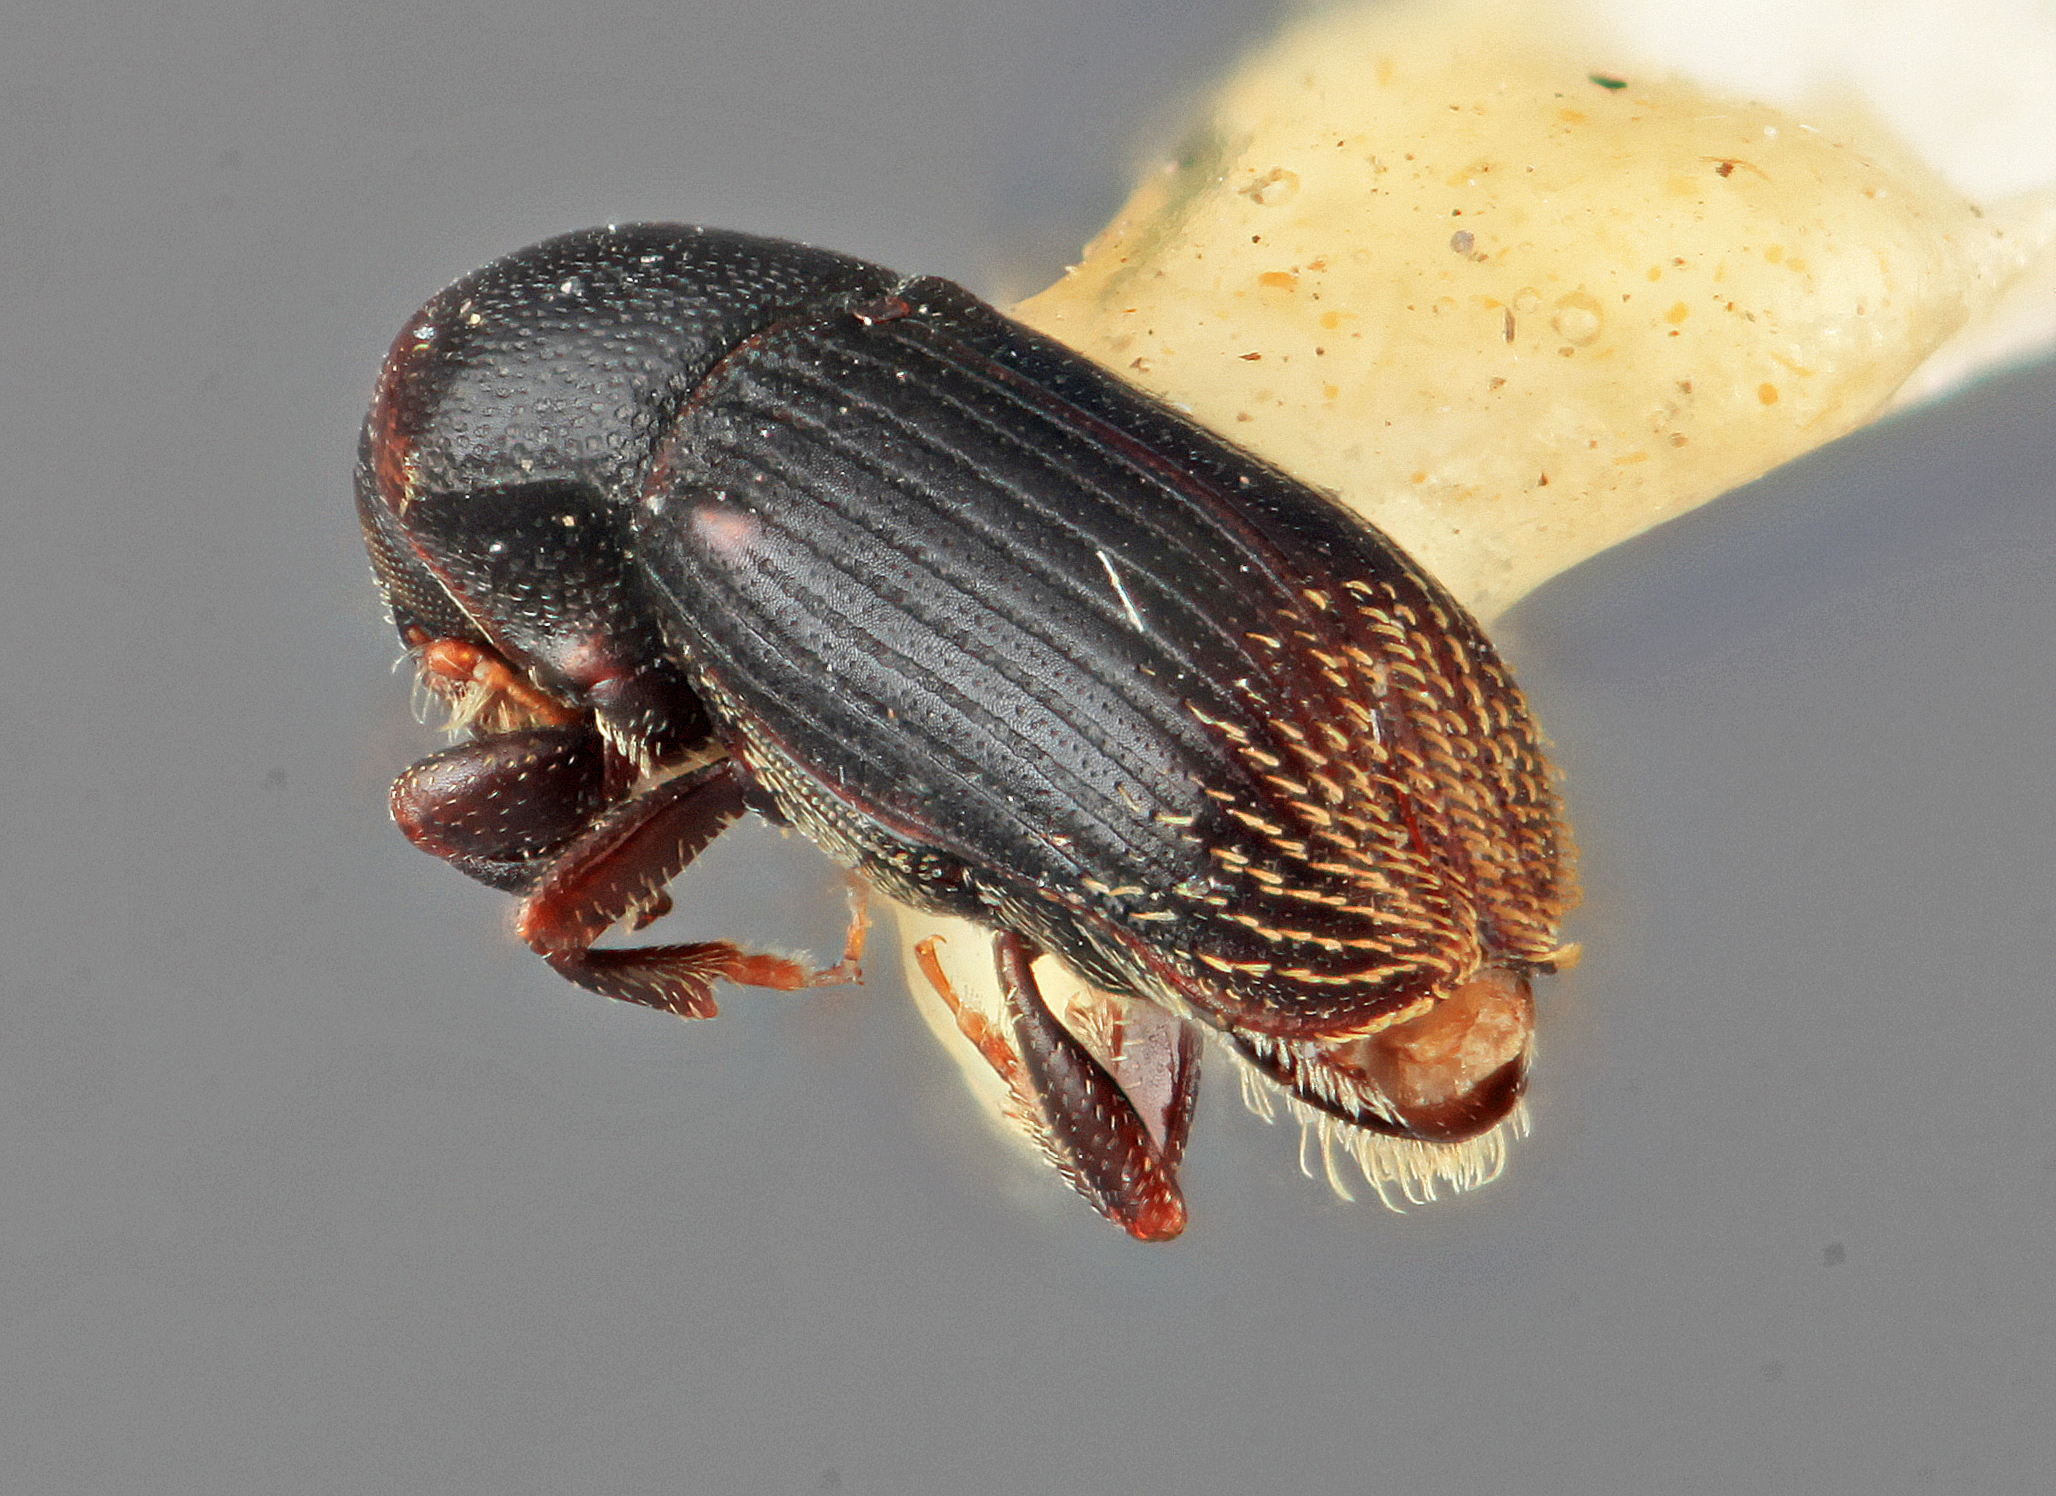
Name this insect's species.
Cnesinus retifer
